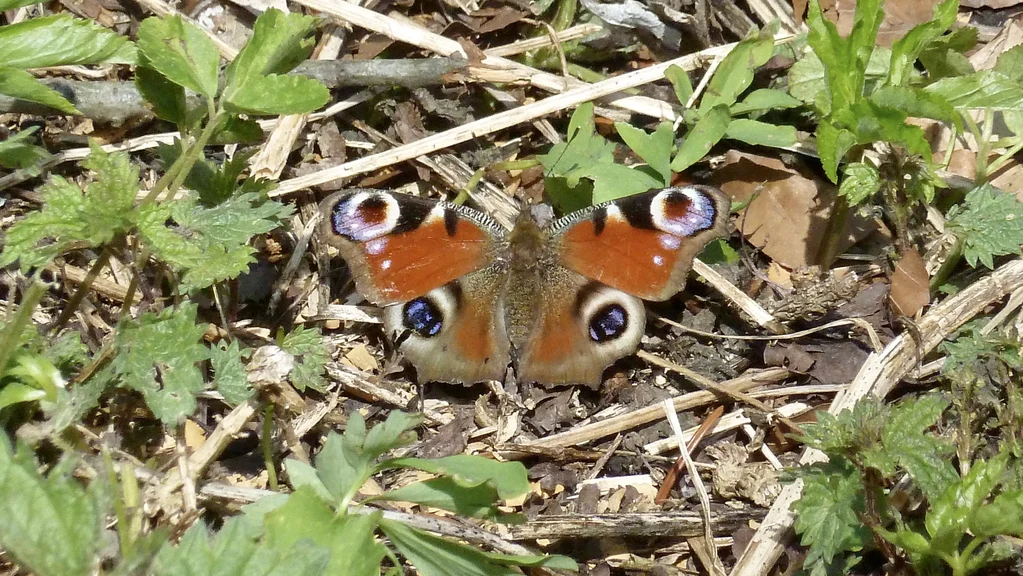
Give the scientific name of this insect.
Aglais io
